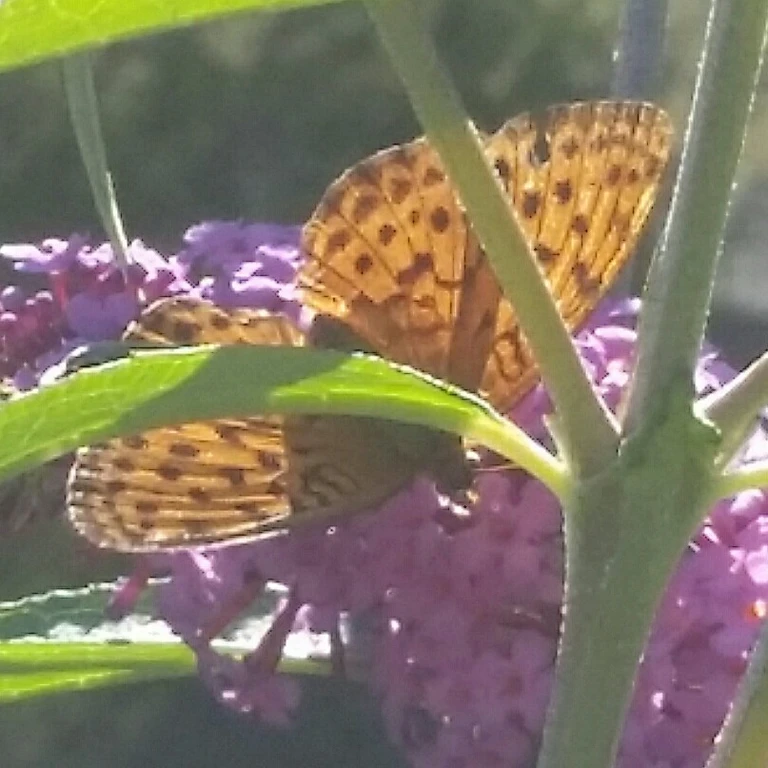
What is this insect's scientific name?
Brenthis daphne
